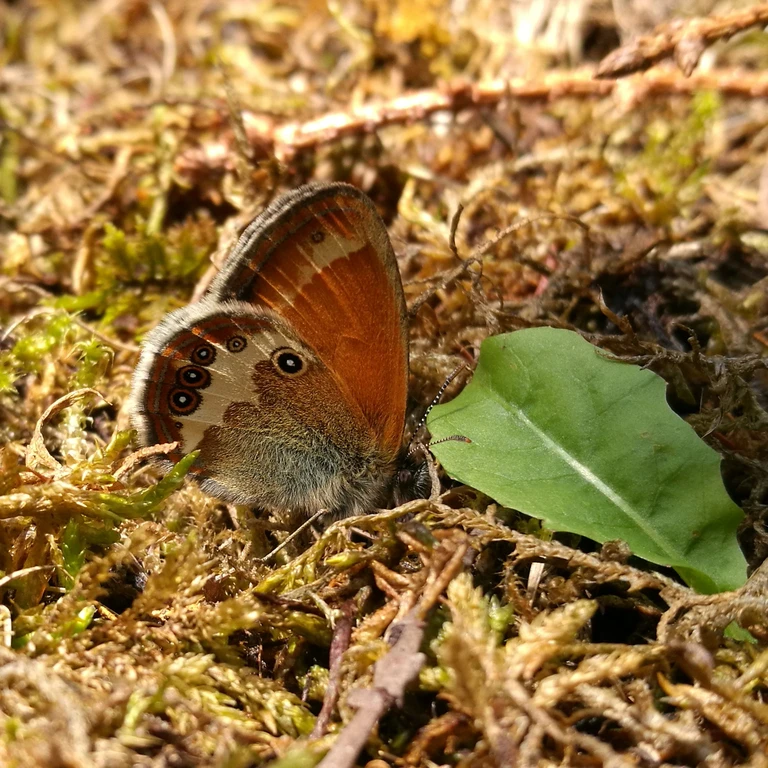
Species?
Coenonympha arcania
